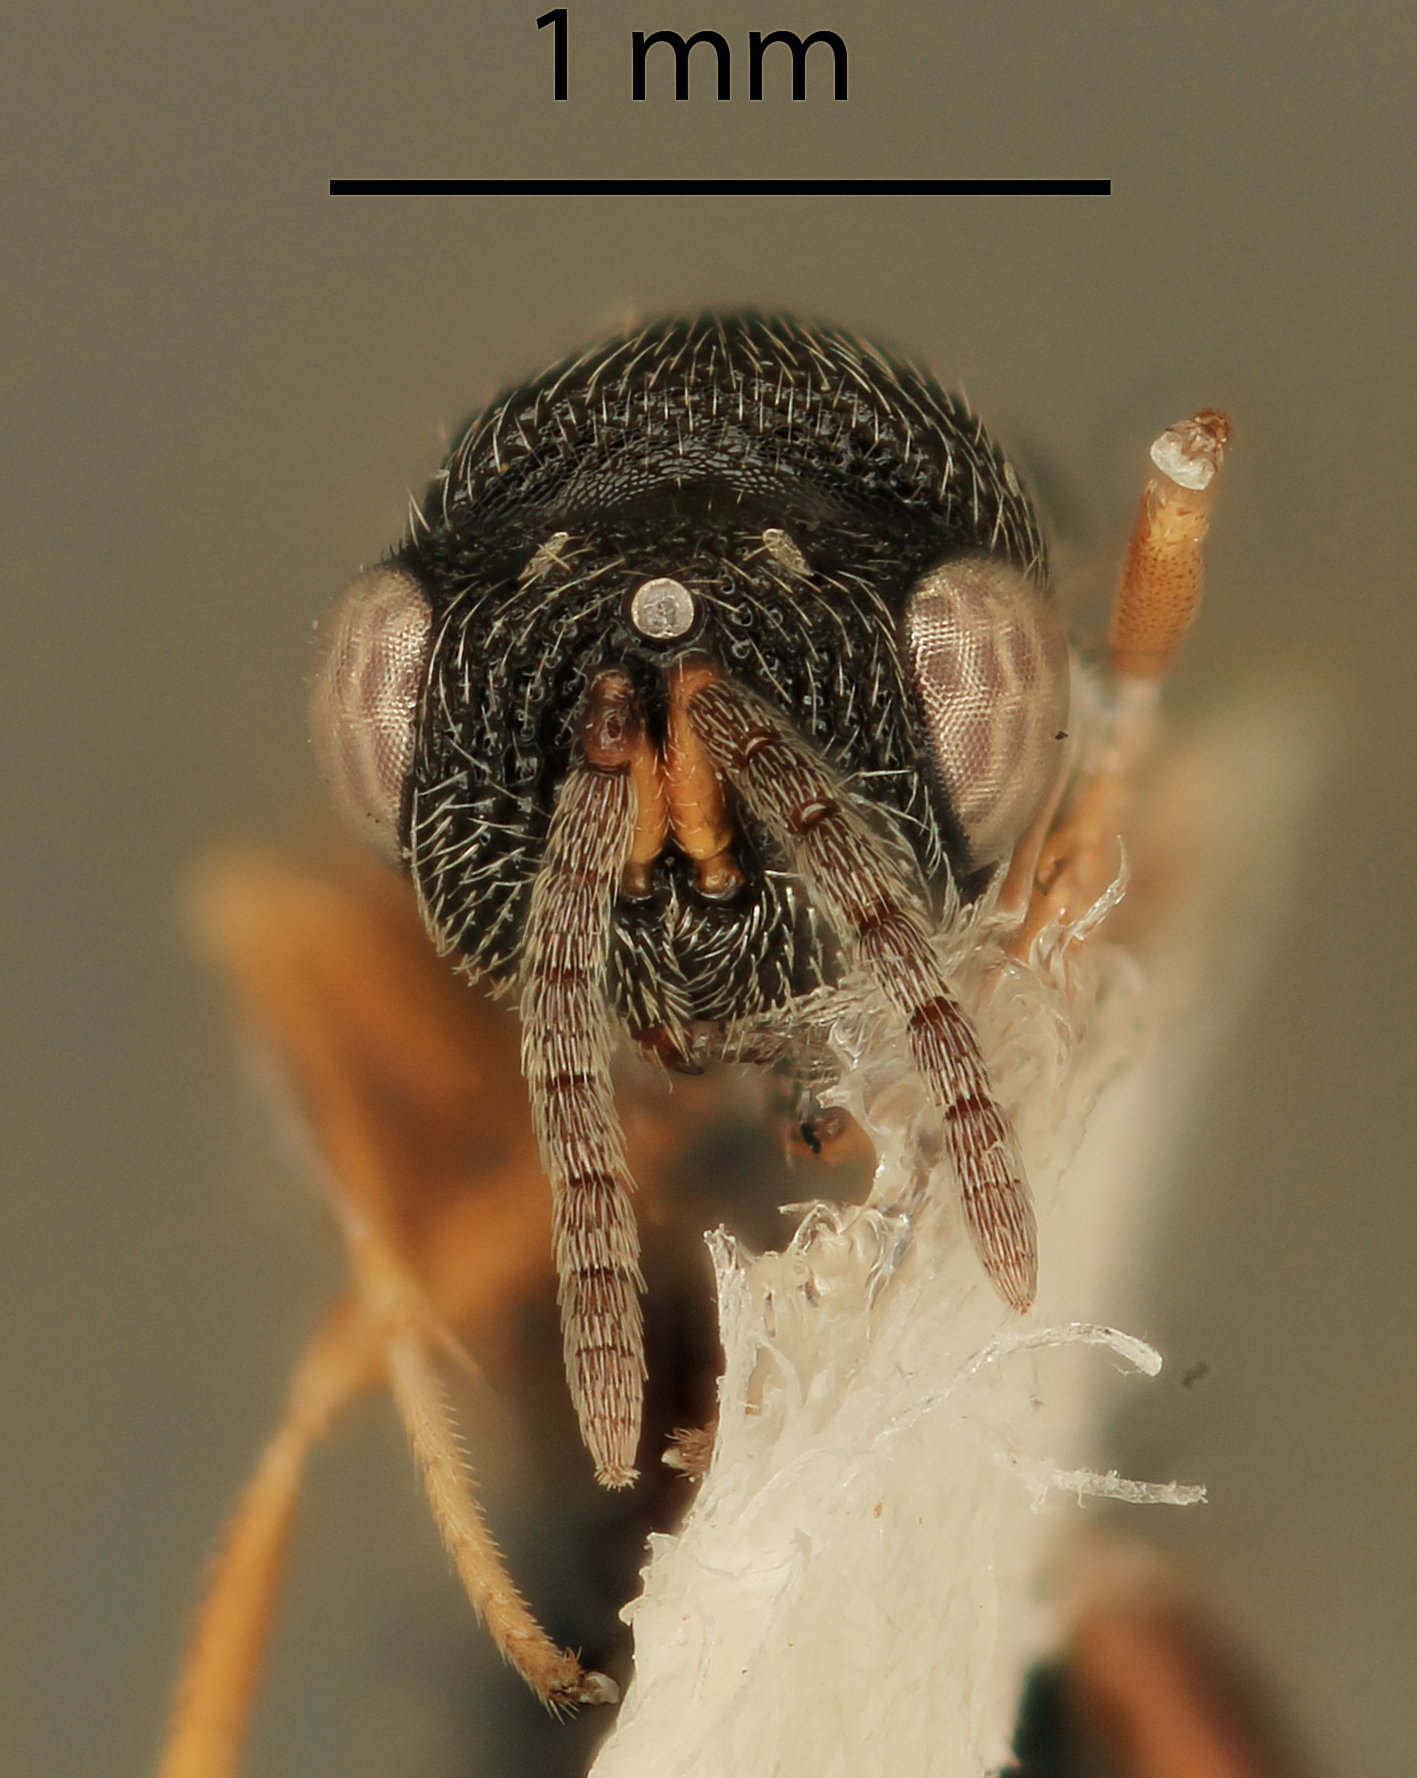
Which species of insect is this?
Eurytoma foligalla
